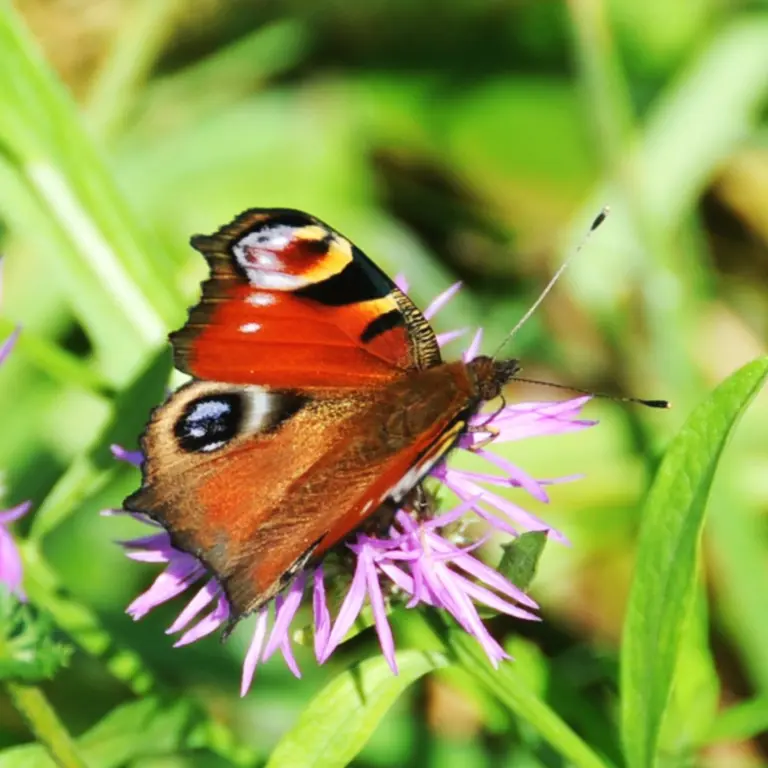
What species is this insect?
Aglais io
